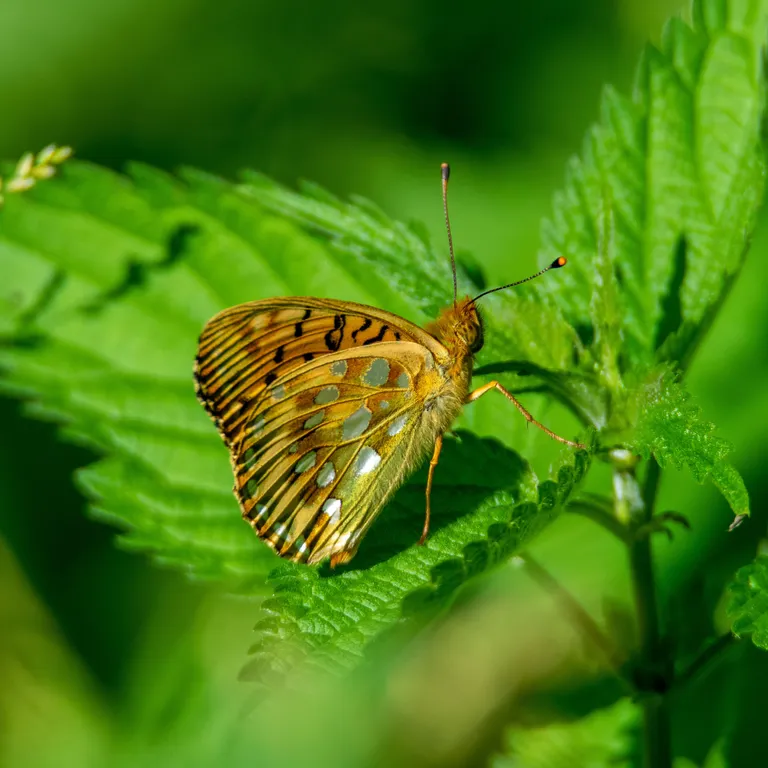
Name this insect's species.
Speyeria aglaja
